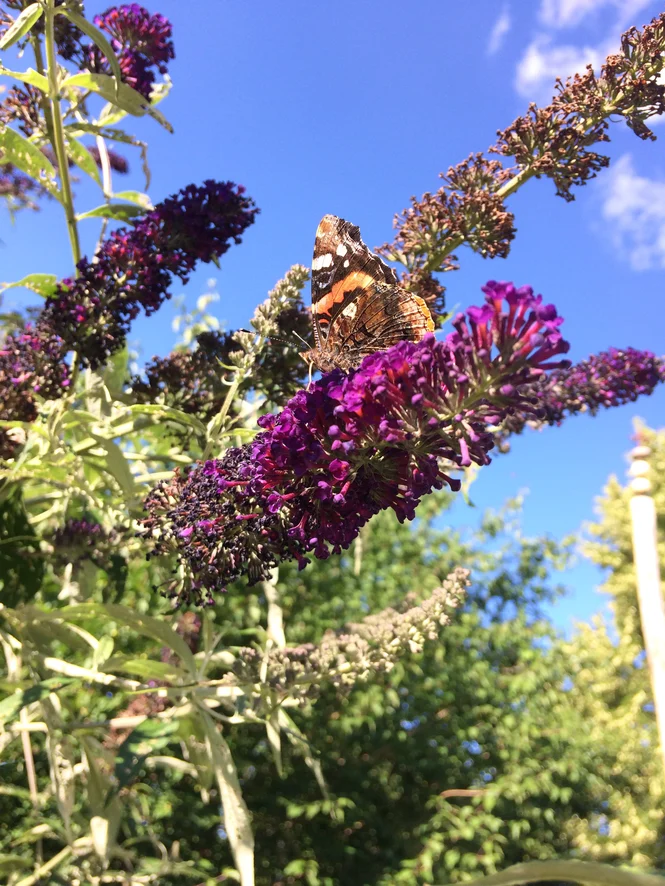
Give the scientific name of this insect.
Vanessa atalanta
